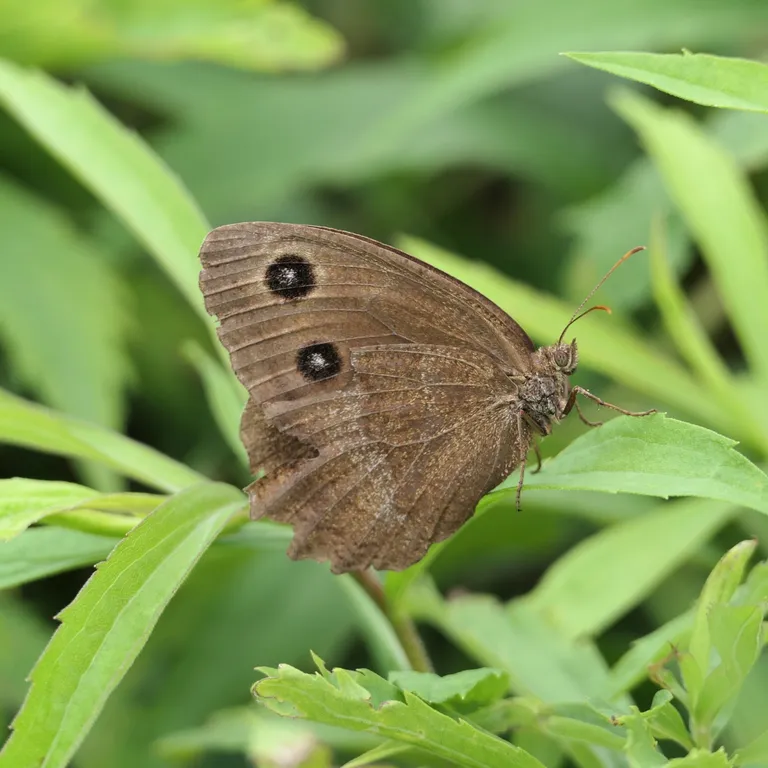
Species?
Minois dryas
